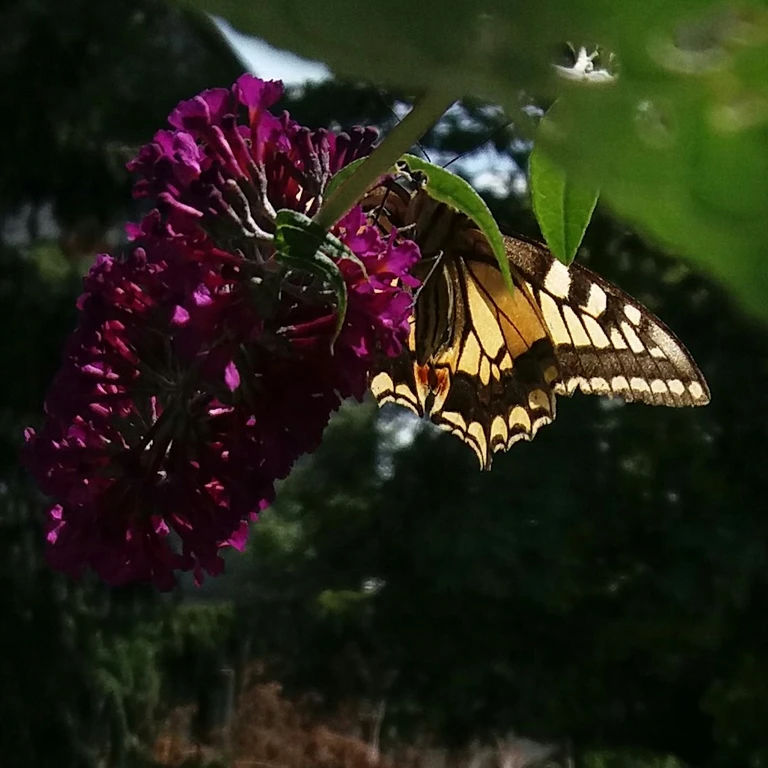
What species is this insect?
Papilio machaon
